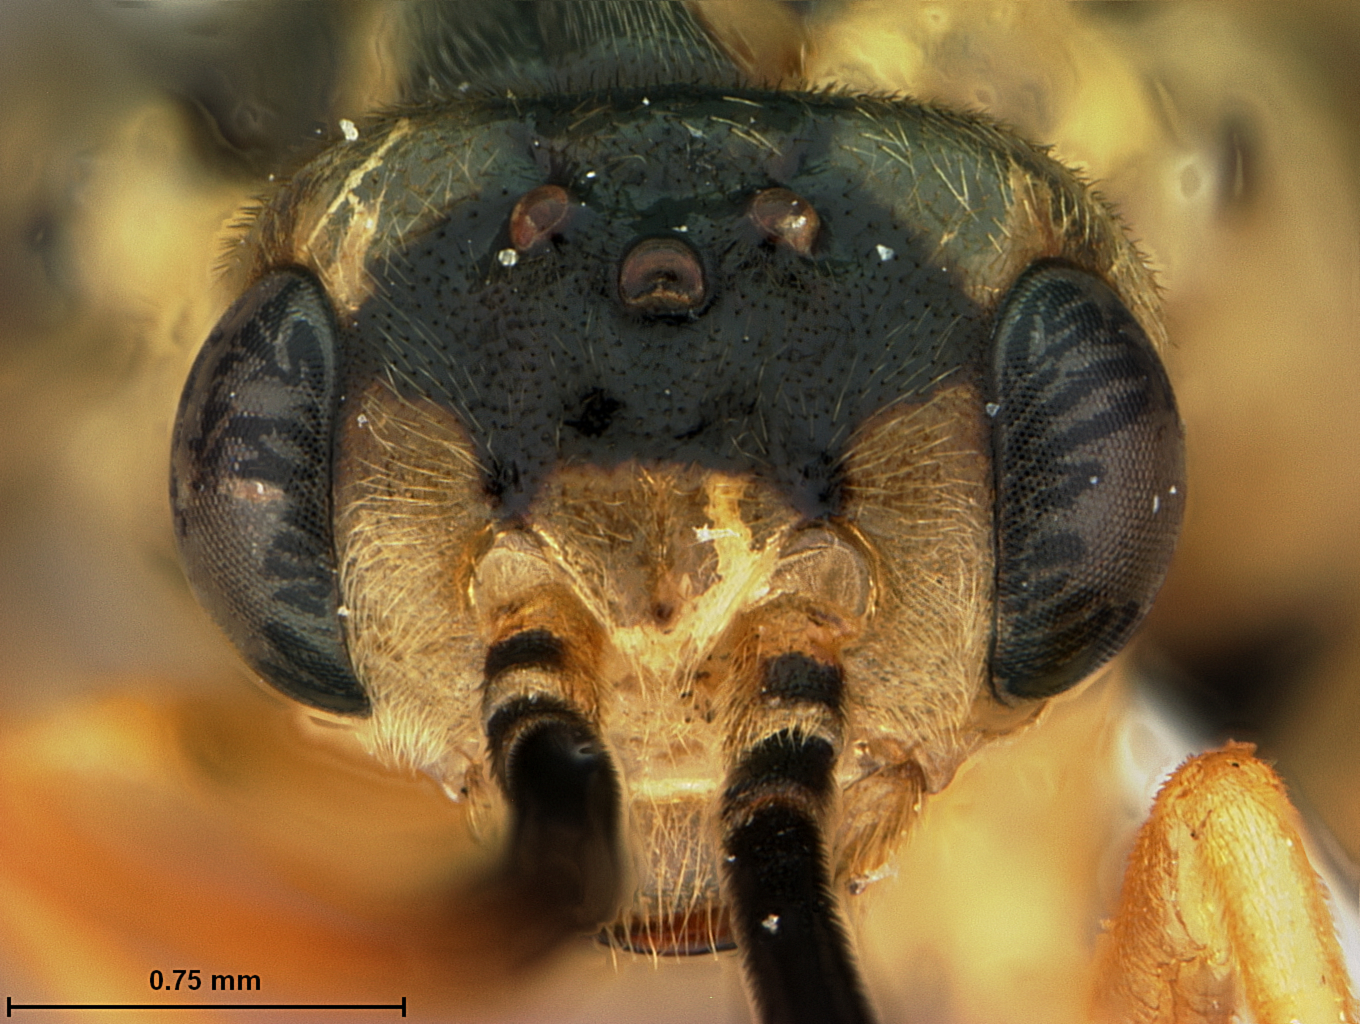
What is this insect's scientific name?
Pristiphora helveola
